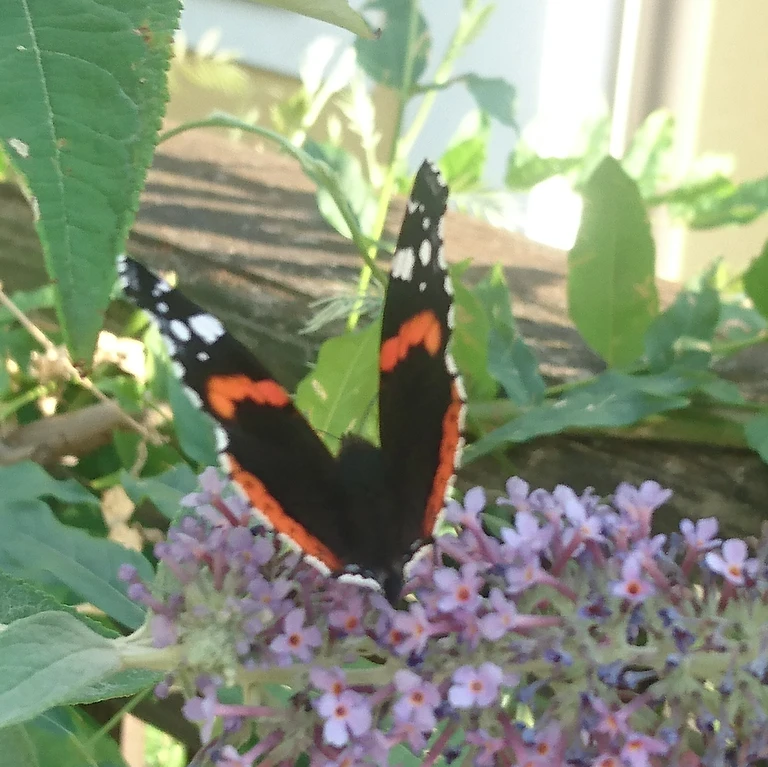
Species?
Vanessa atalanta
